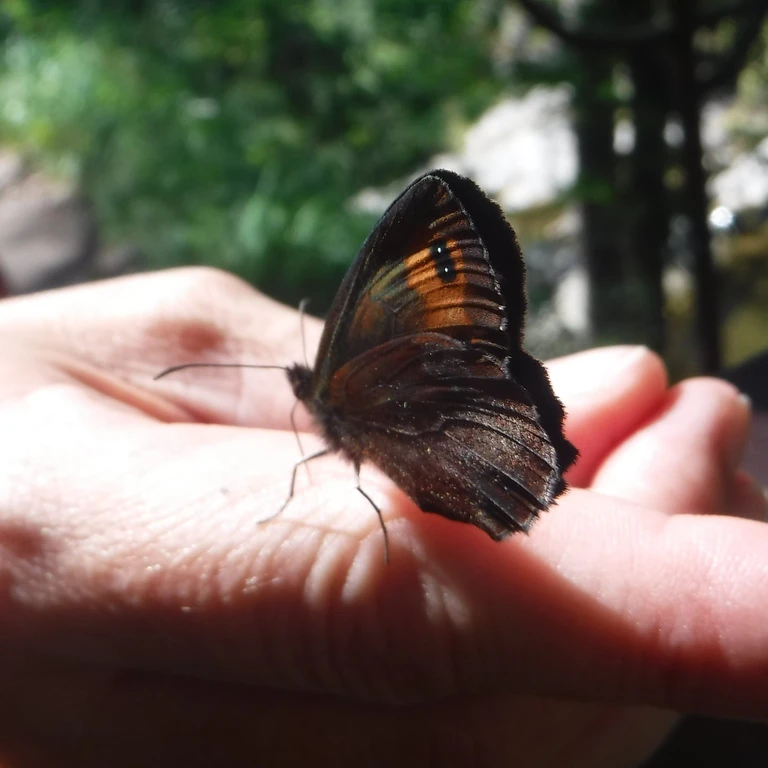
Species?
Erebia aethiops
